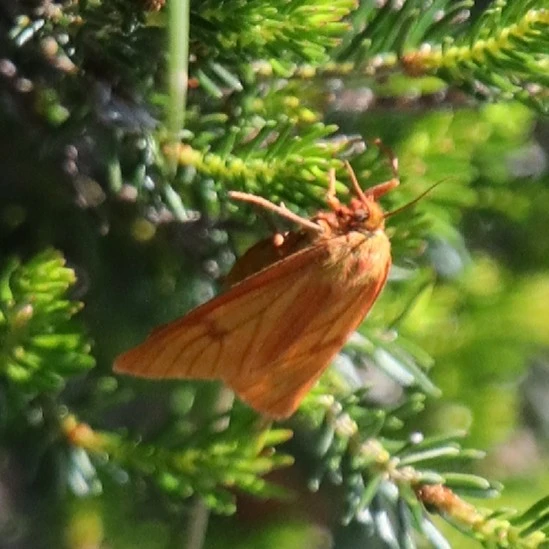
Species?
Diacrisia sannio
